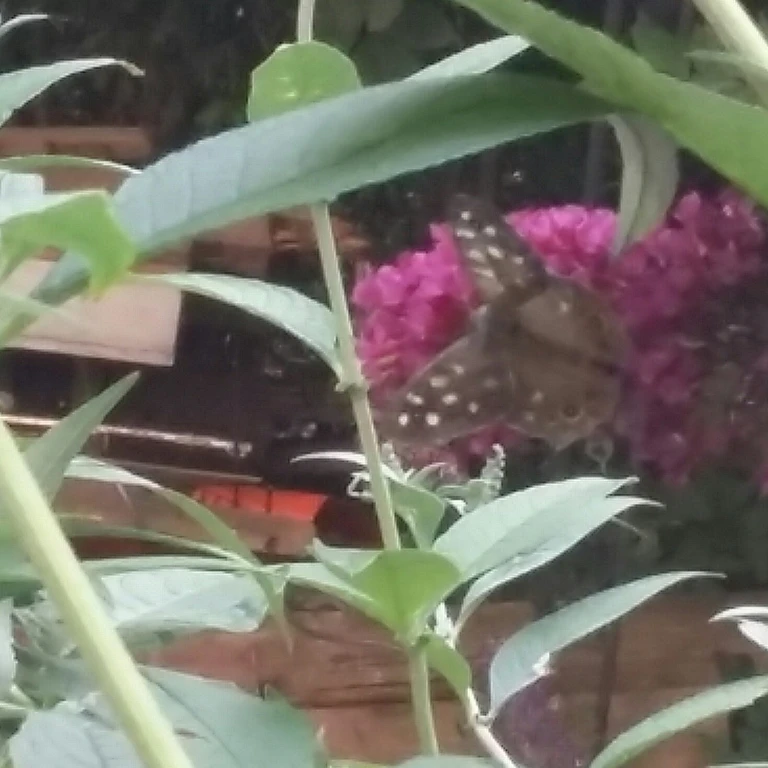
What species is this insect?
Pararge aegeria
